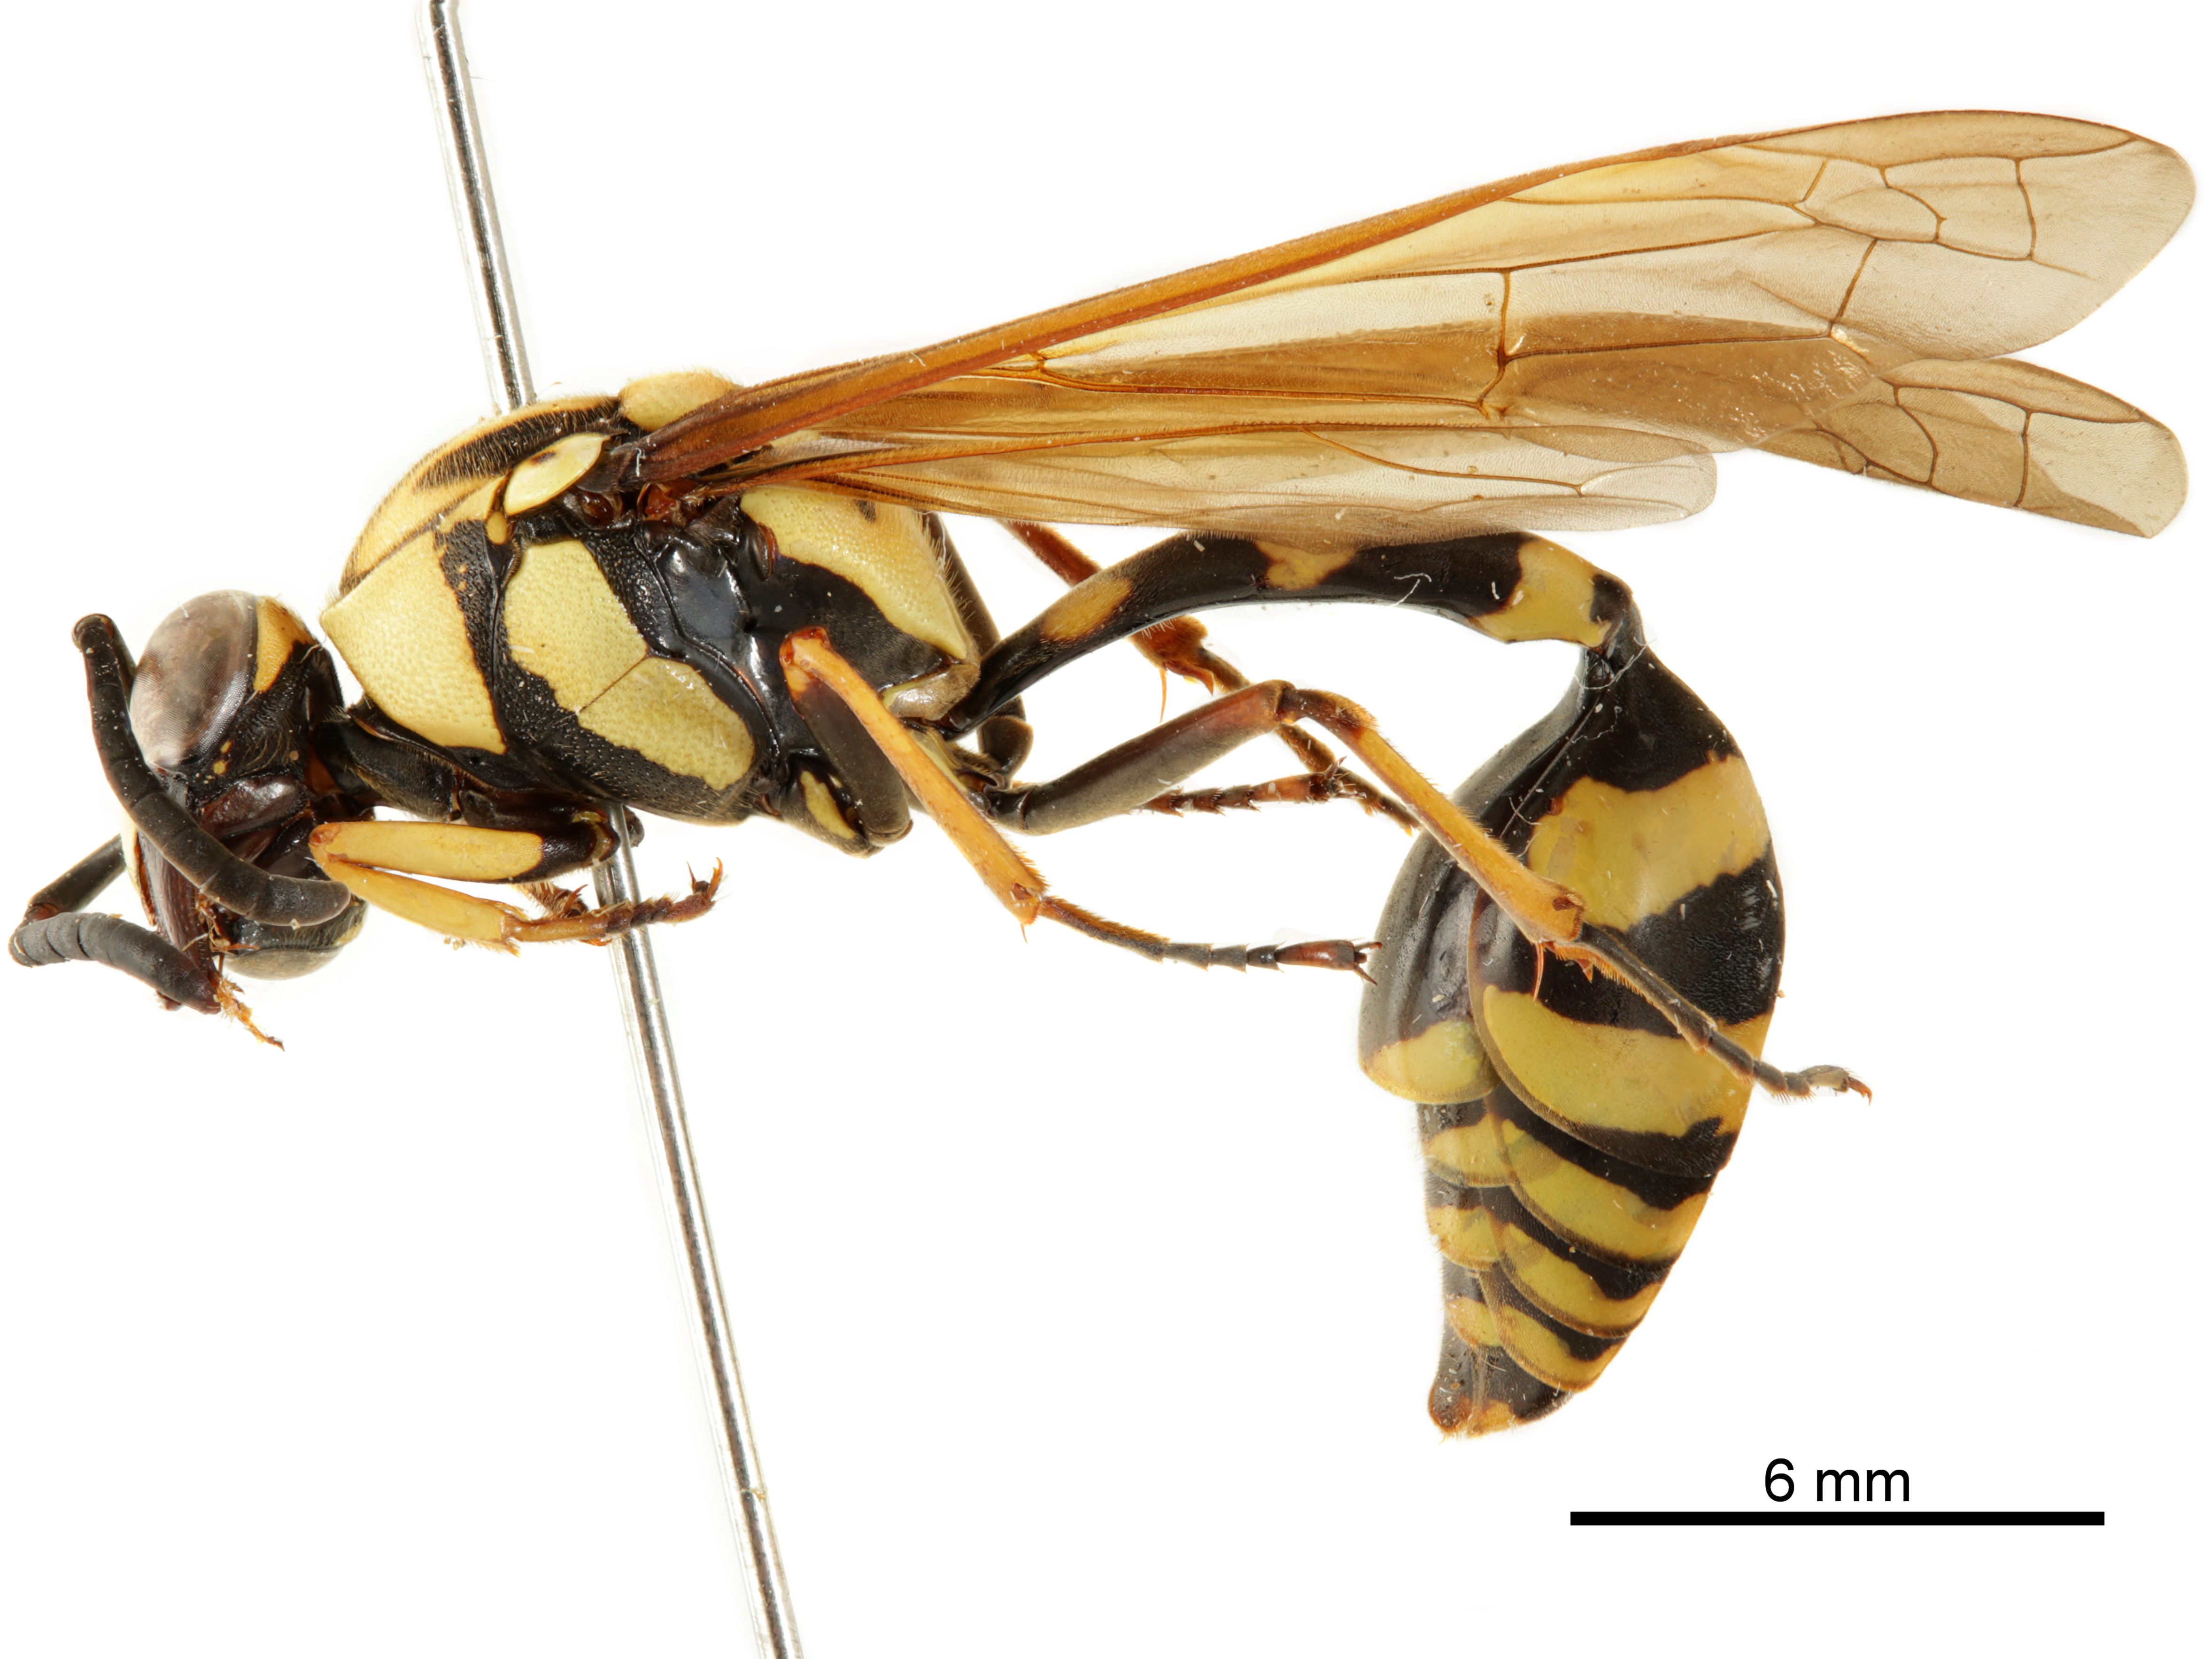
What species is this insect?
Phimenes flavopictus
